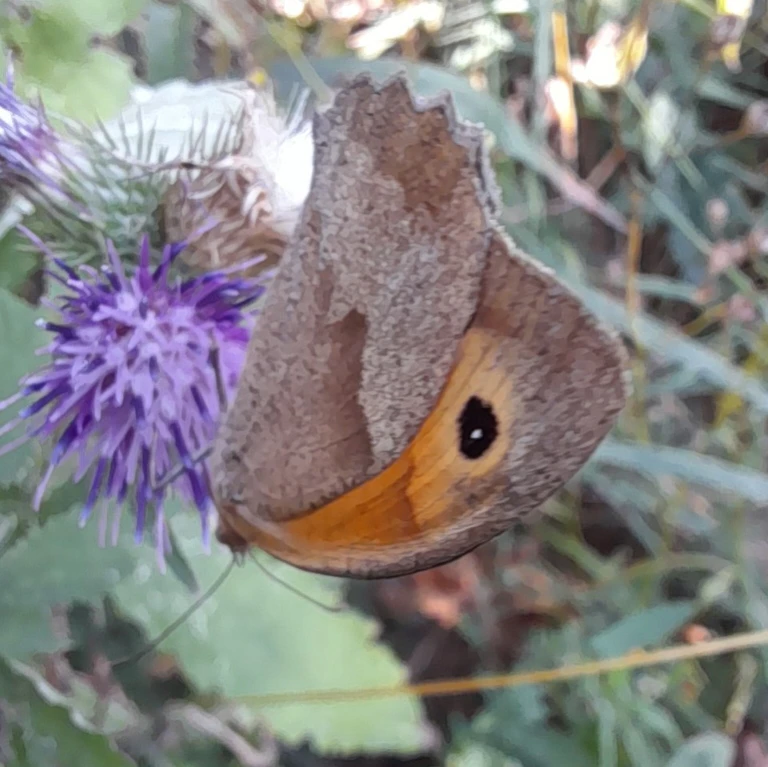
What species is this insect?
Maniola jurtina
